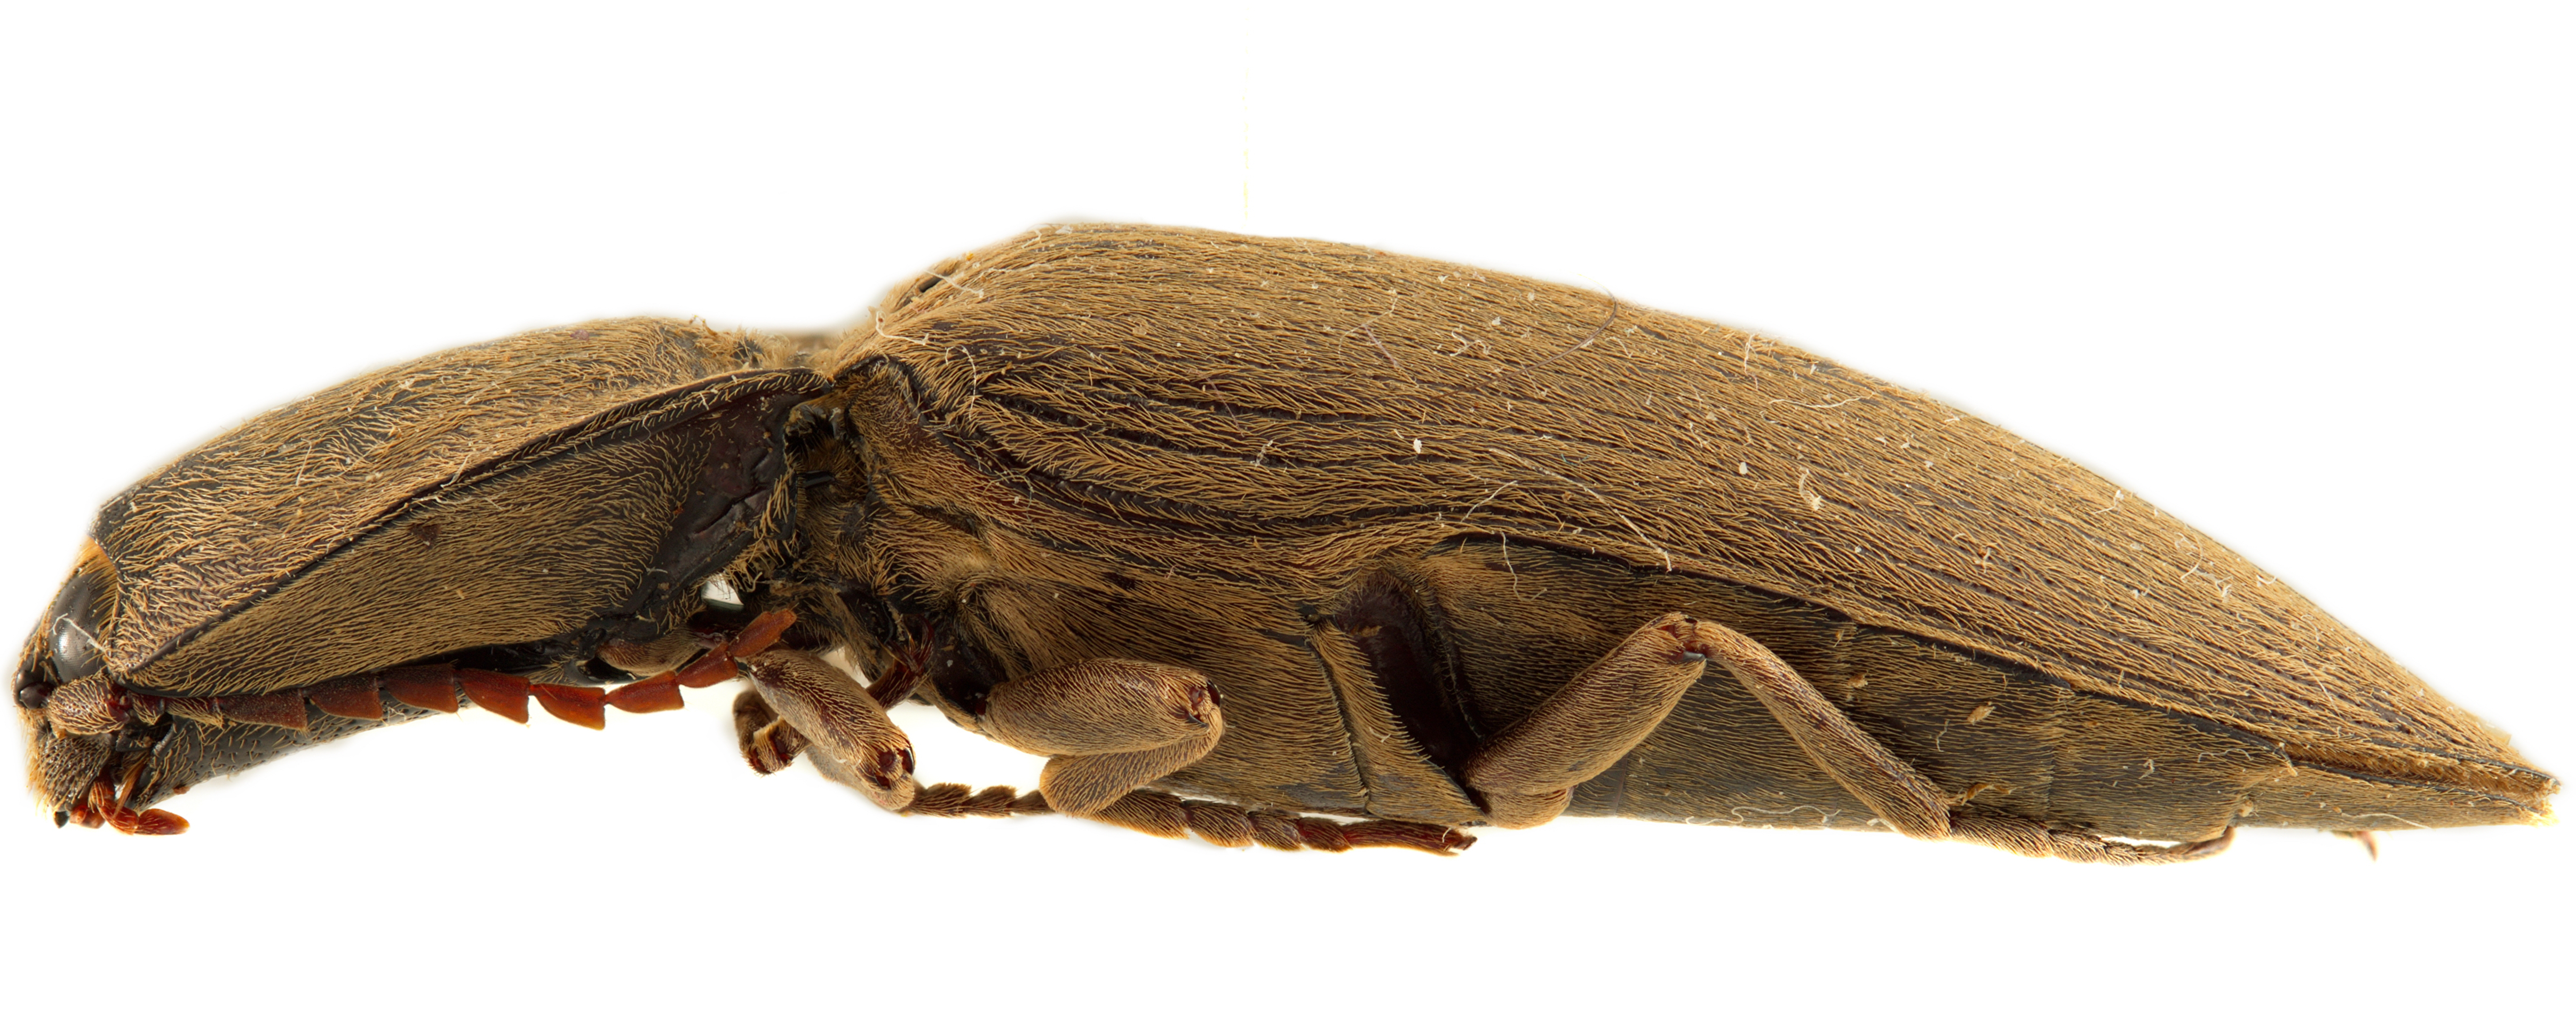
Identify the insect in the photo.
Lanelater soricinus
